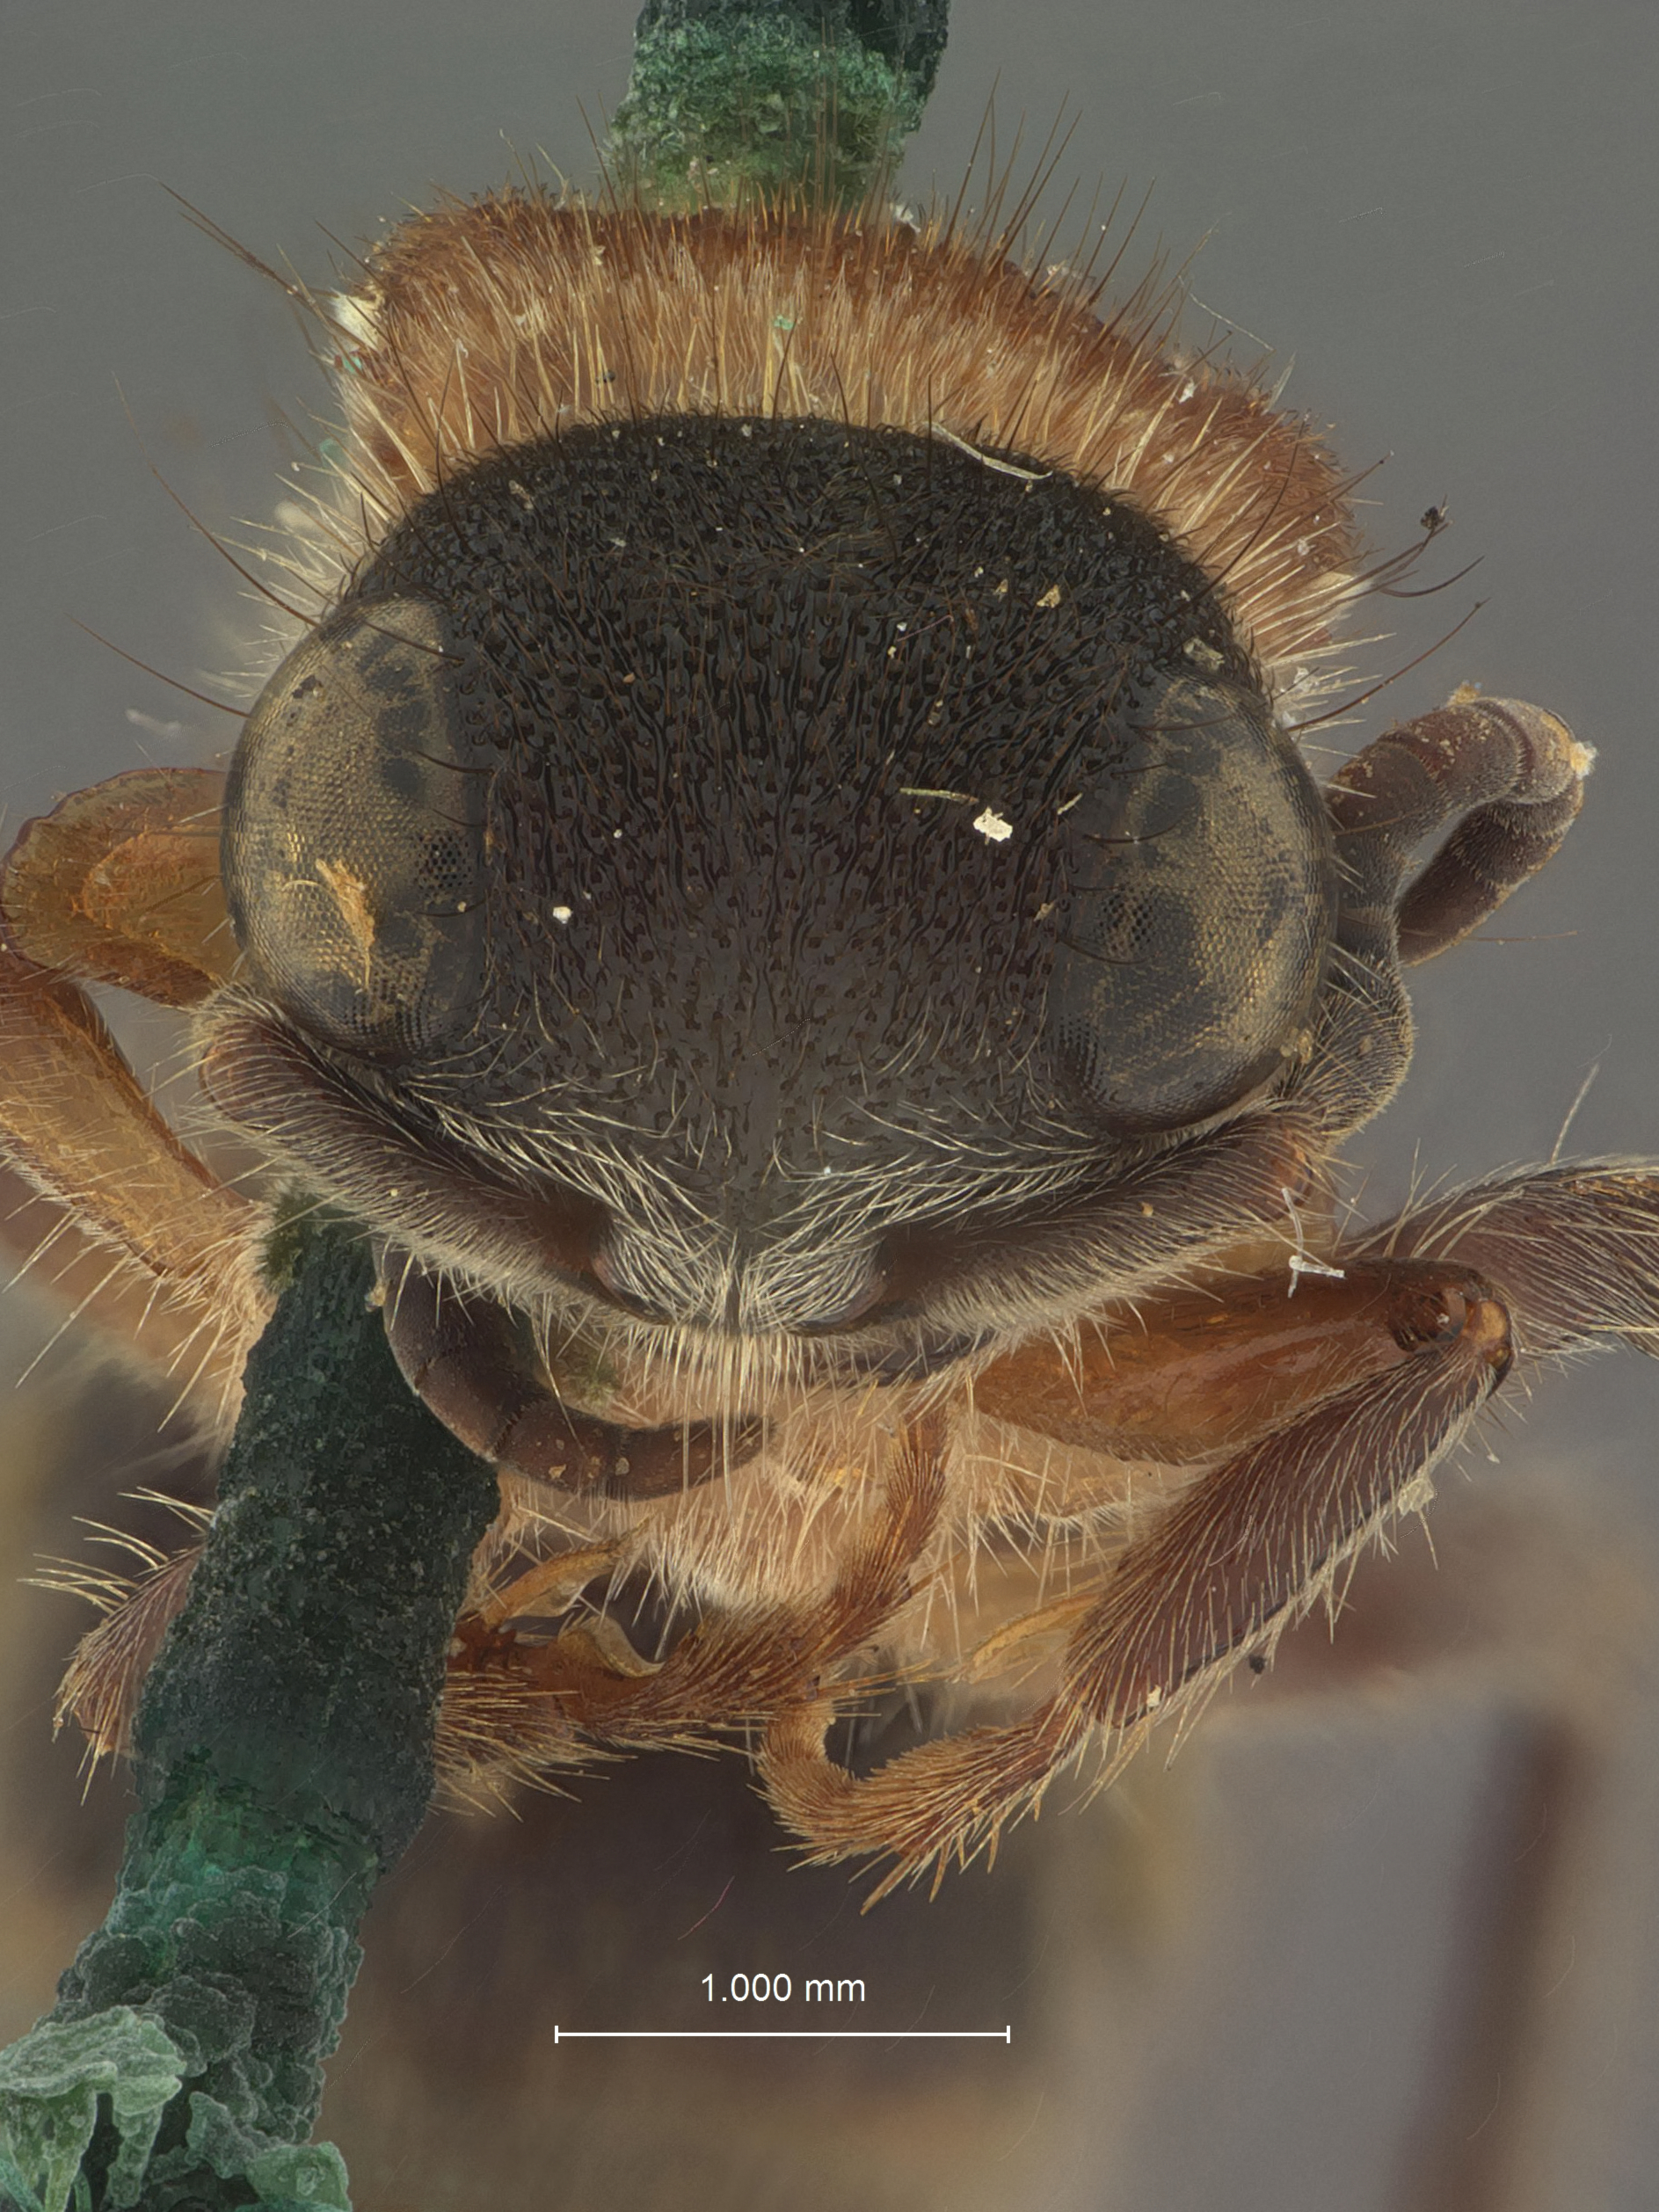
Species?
Squamulotilla subtriangularis
